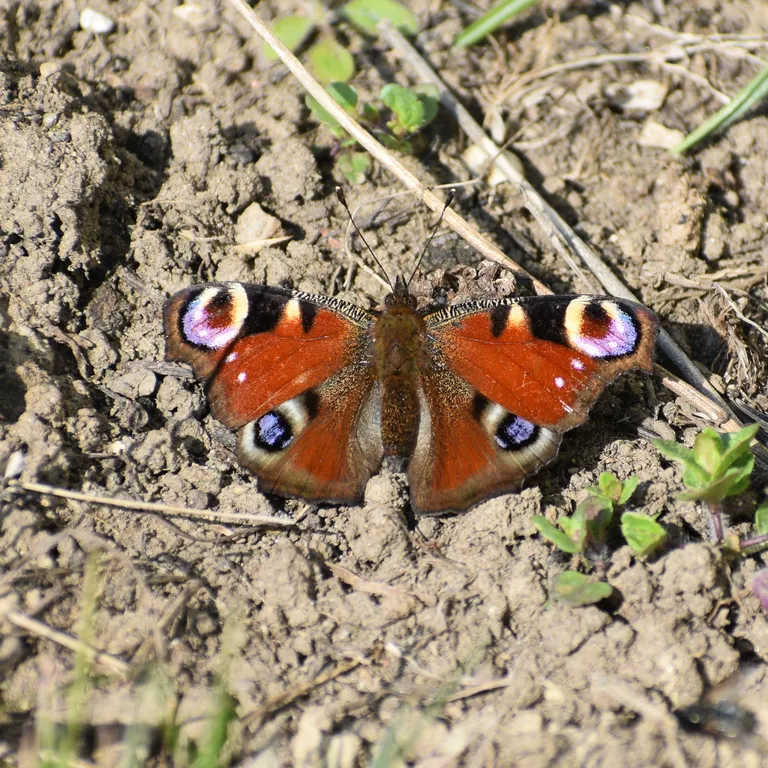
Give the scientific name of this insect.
Aglais io
